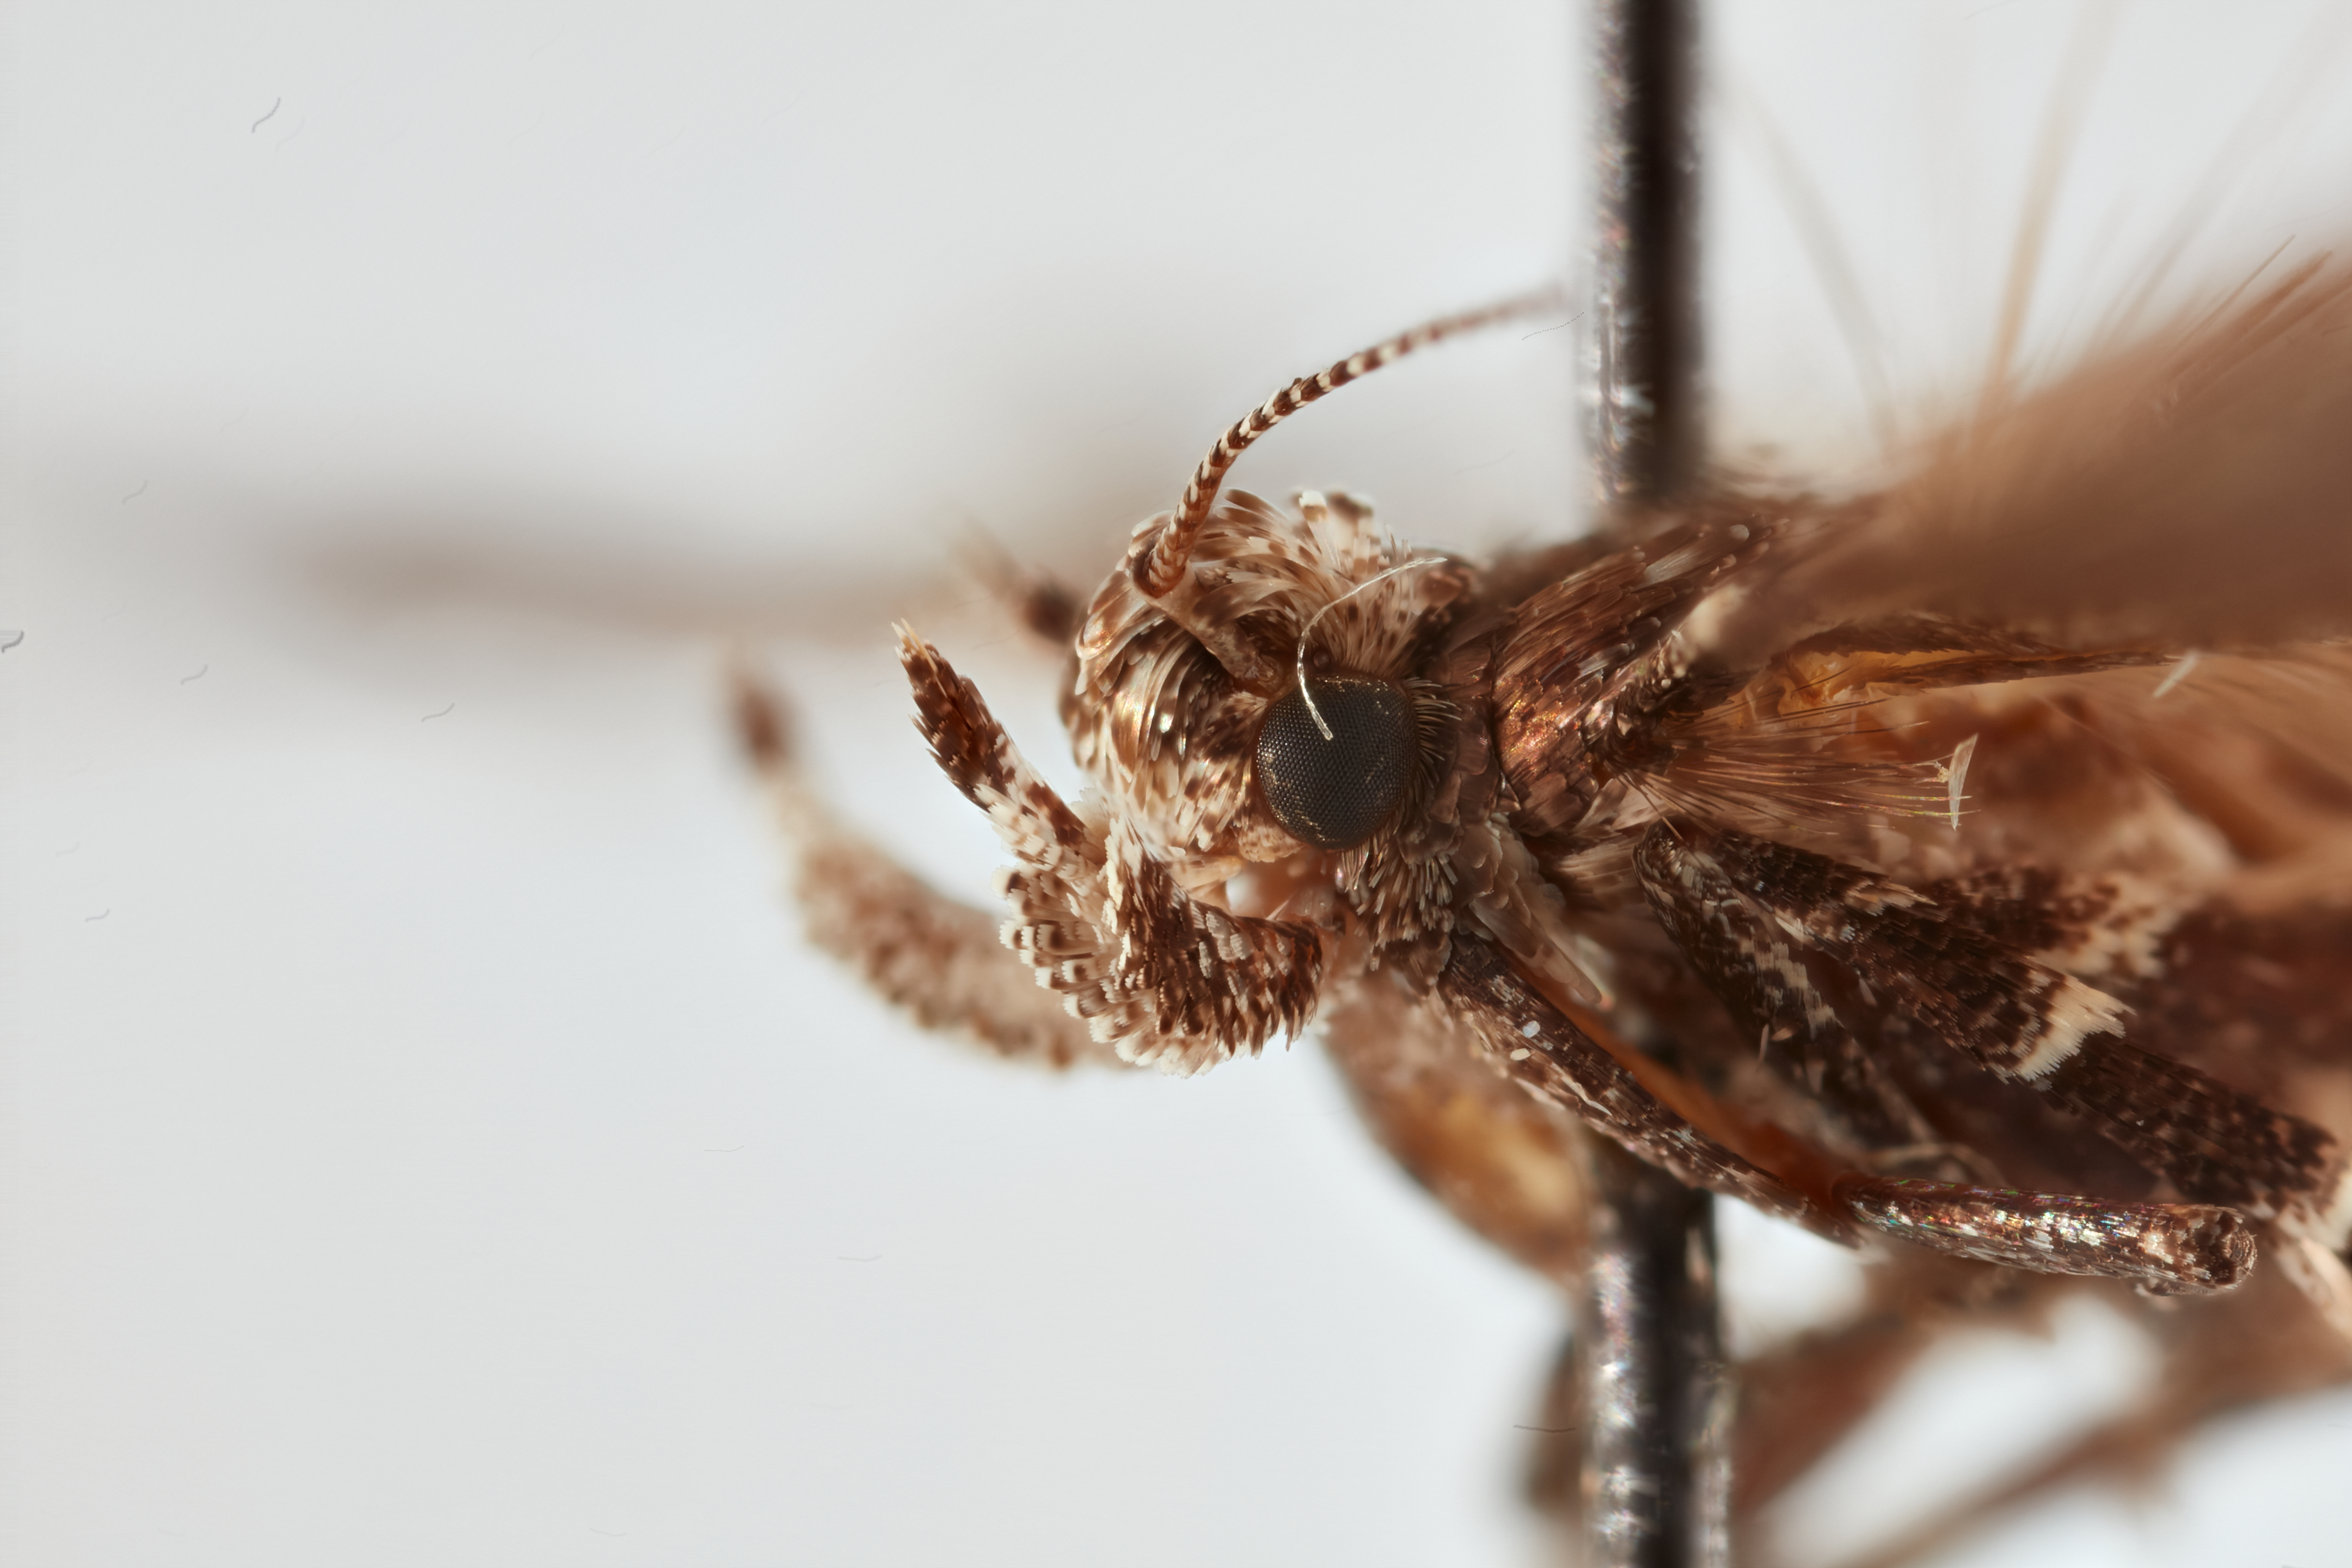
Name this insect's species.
Gnorimoschema gallaesolidaginis
